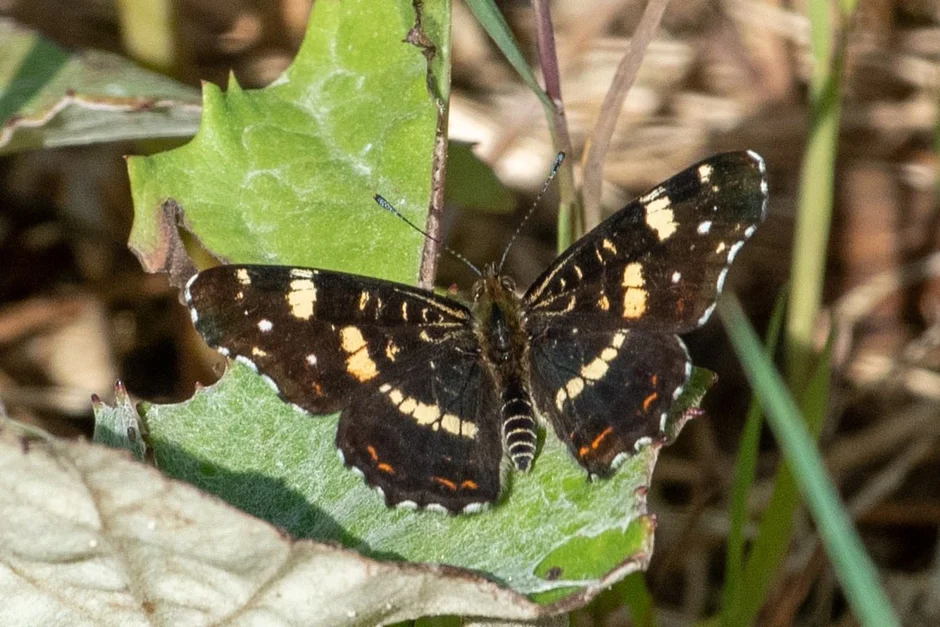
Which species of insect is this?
Araschnia levana
